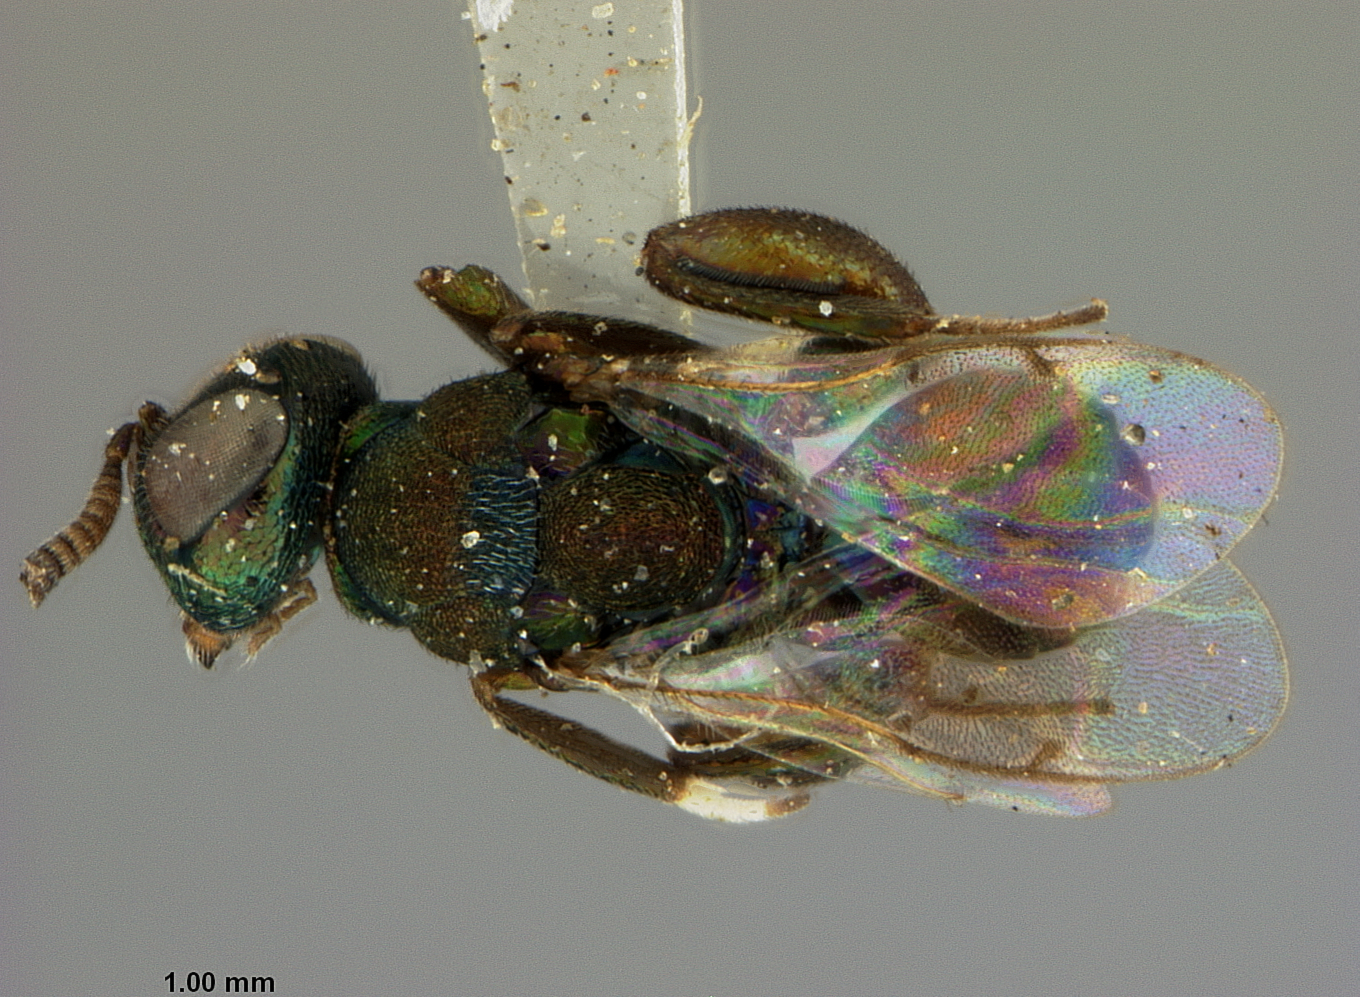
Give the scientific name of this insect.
Euchrysia maculipennis
